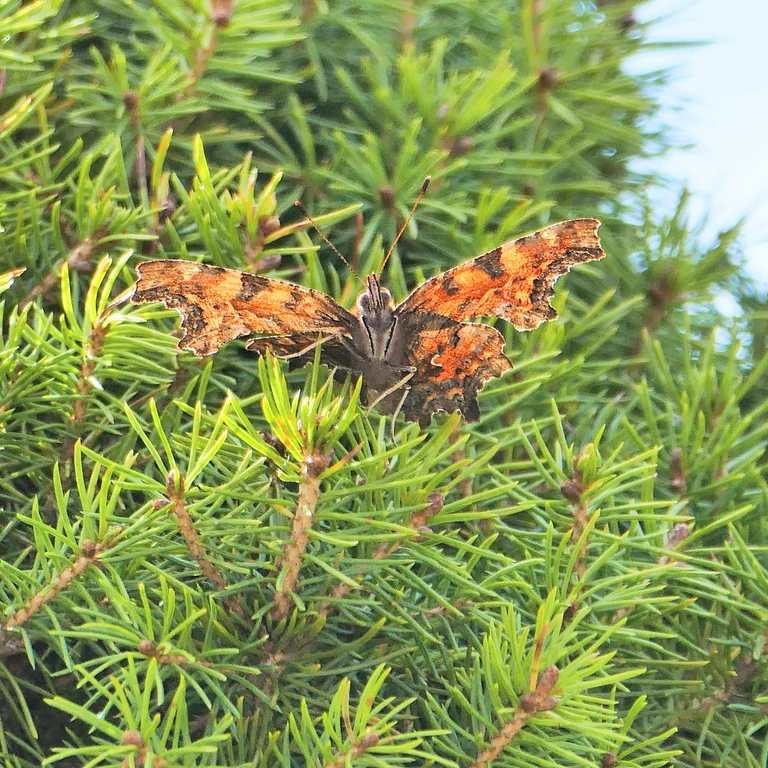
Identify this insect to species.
Polygonia c-album
